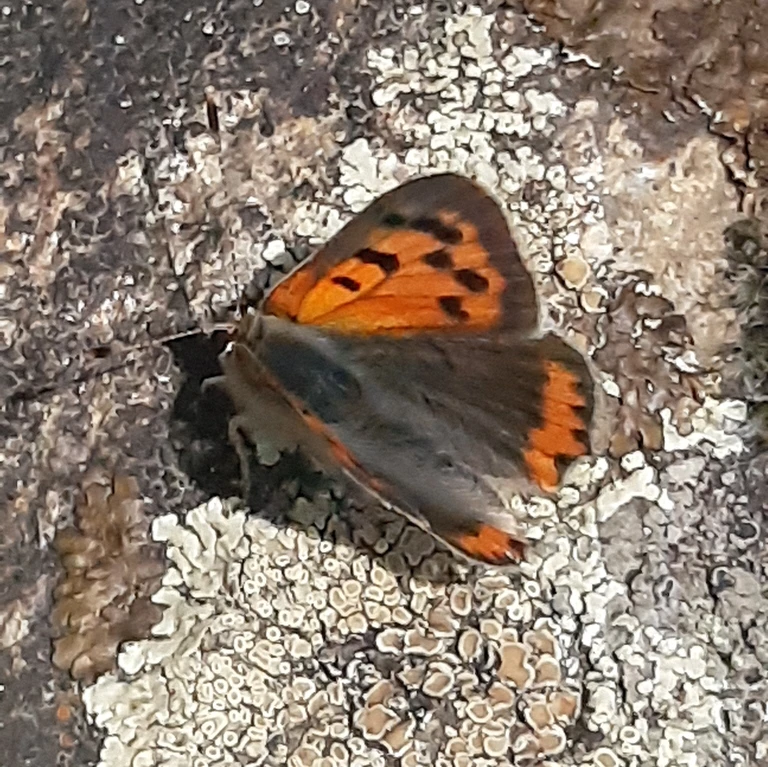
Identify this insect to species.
Lycaena phlaeas
